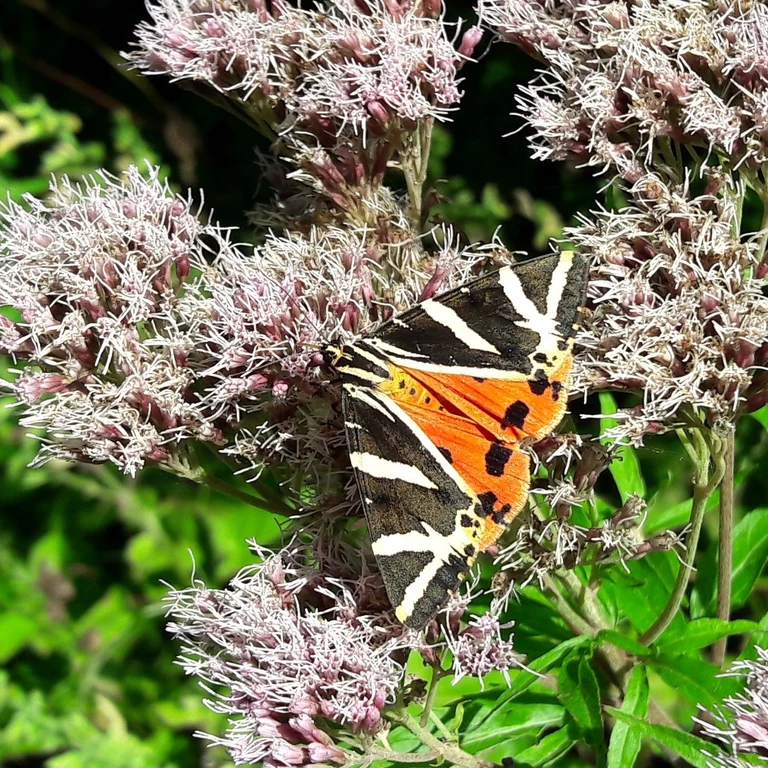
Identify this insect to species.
Euplagia quadripunctaria
